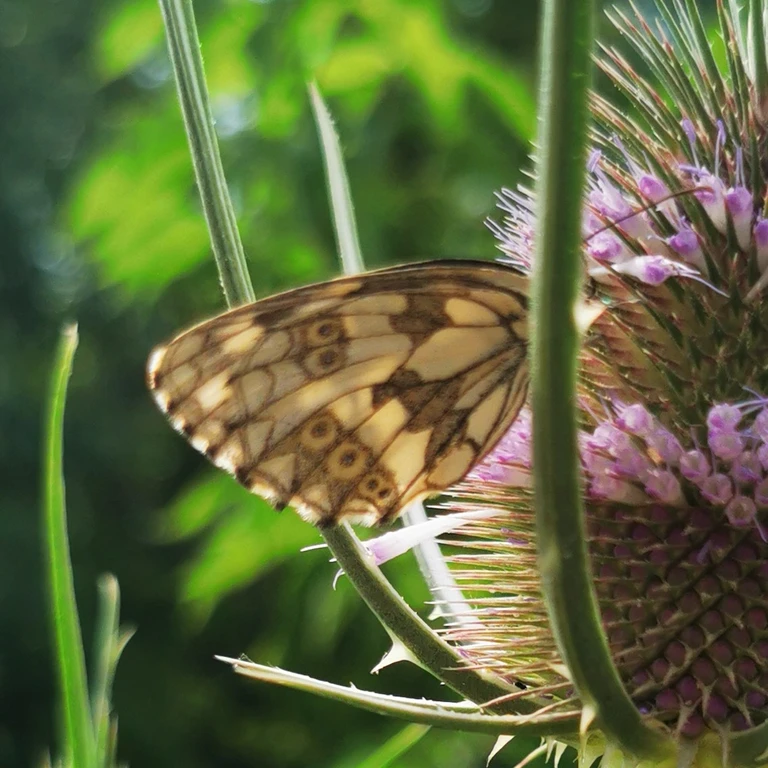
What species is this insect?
Melanargia galathea
